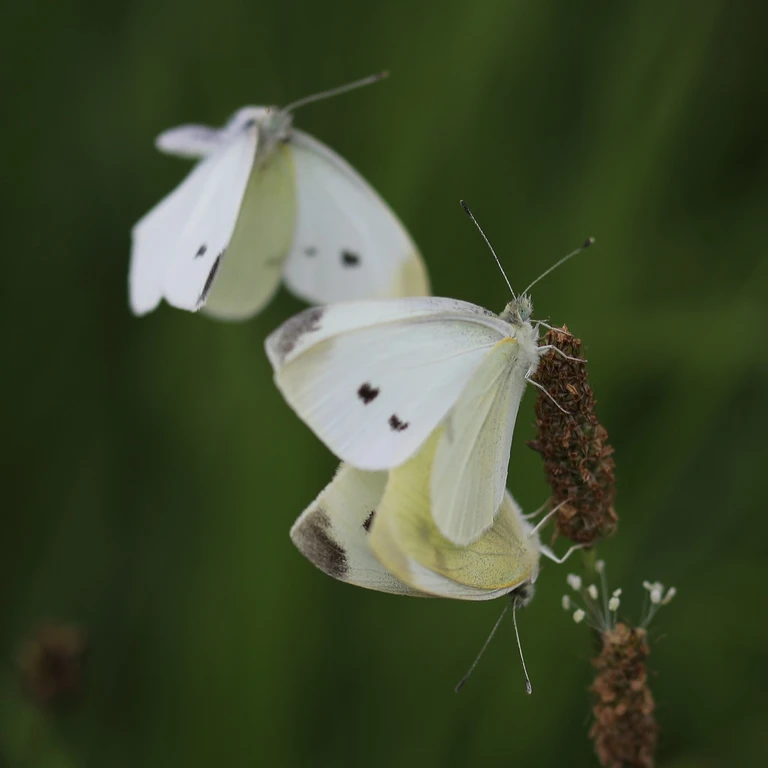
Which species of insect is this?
Pieris rapae
